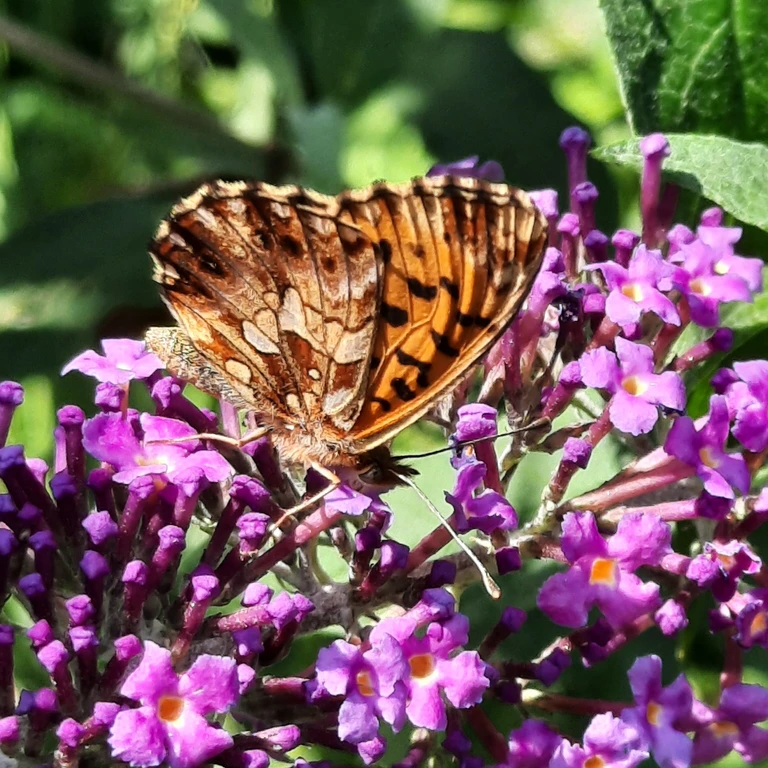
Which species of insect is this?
Boloria dia
